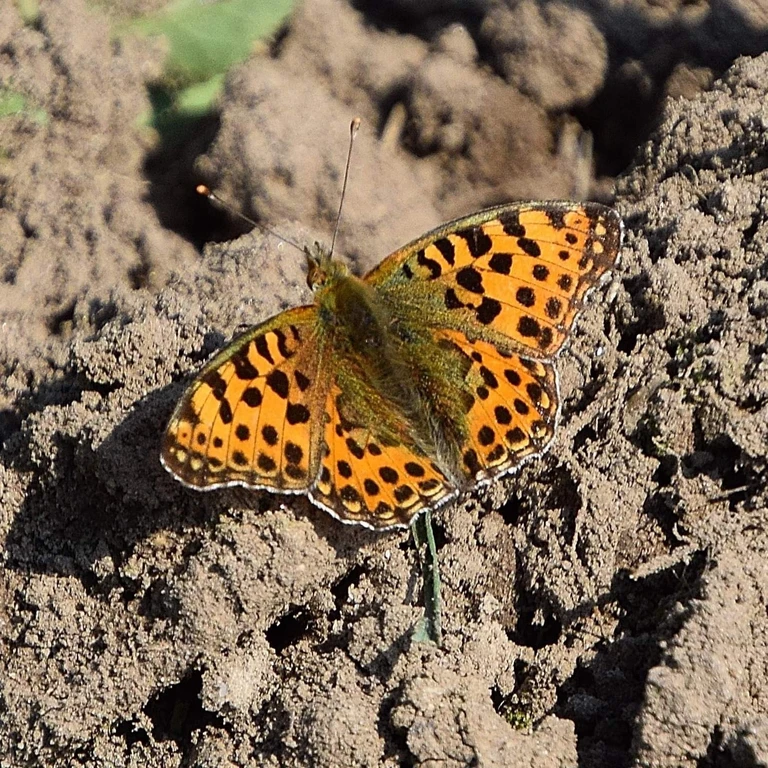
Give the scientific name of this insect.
Issoria lathonia
